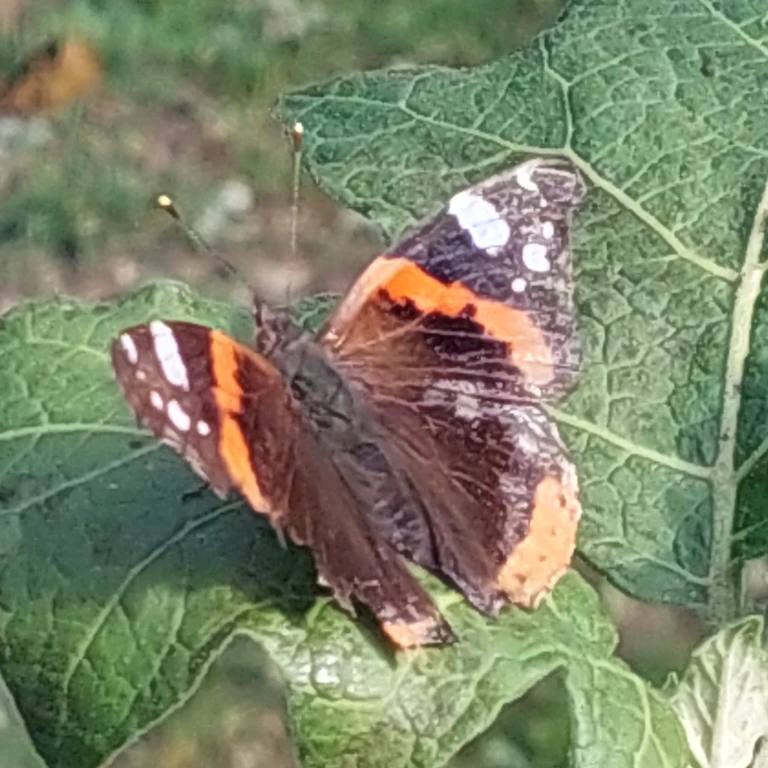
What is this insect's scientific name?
Vanessa atalanta
